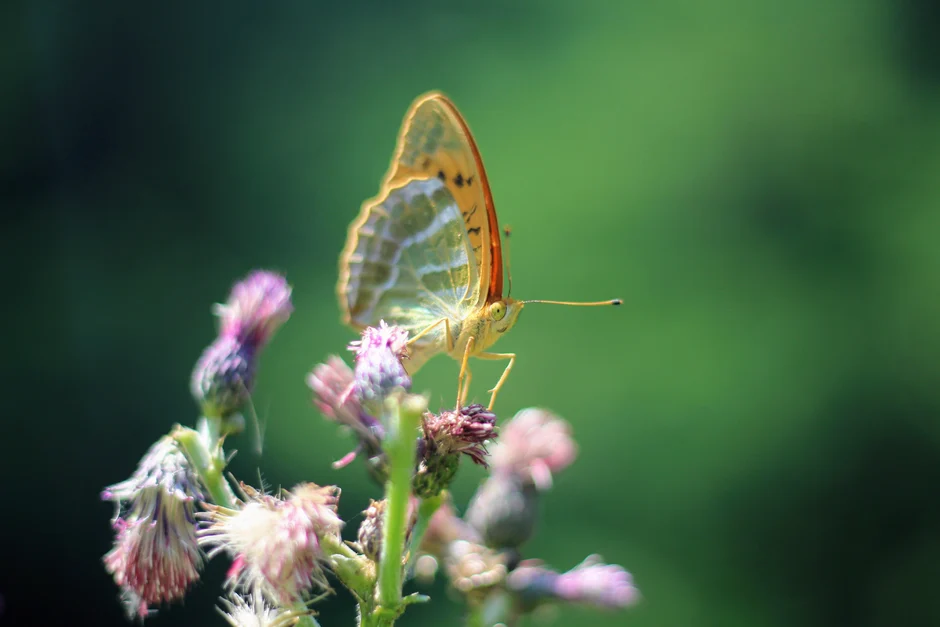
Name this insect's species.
Argynnis paphia
